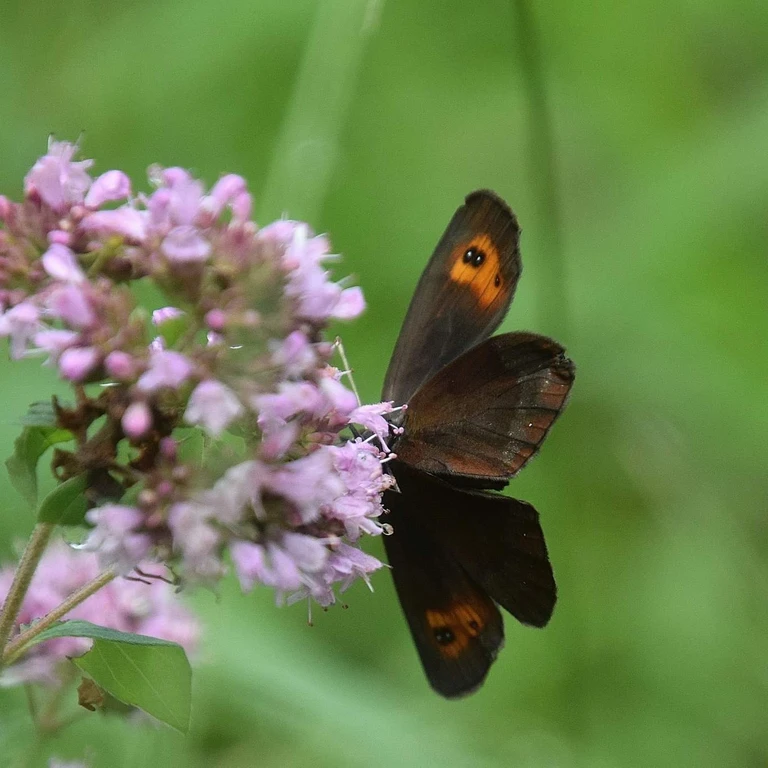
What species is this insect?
Erebia aethiops
